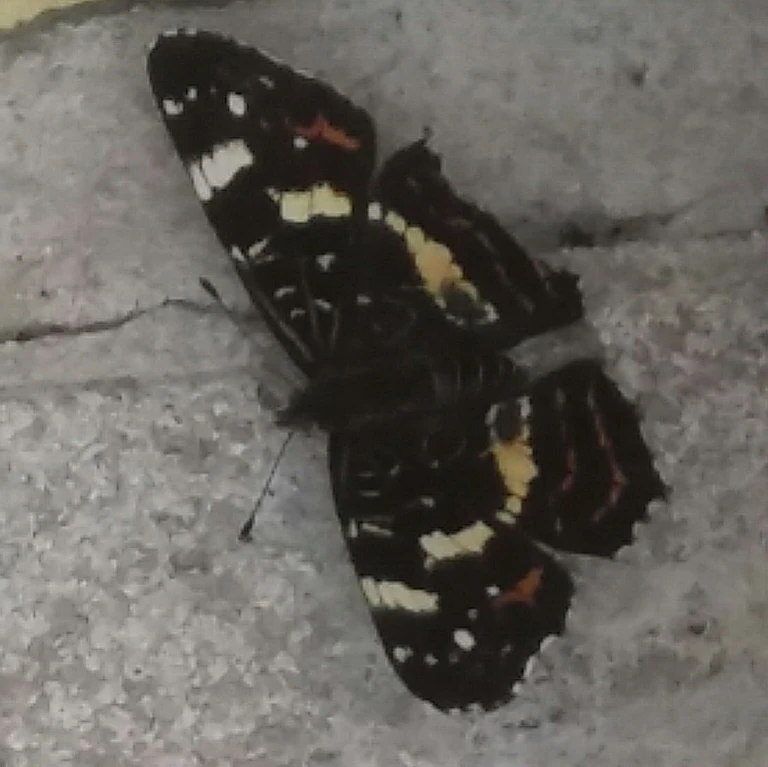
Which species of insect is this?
Araschnia levana
